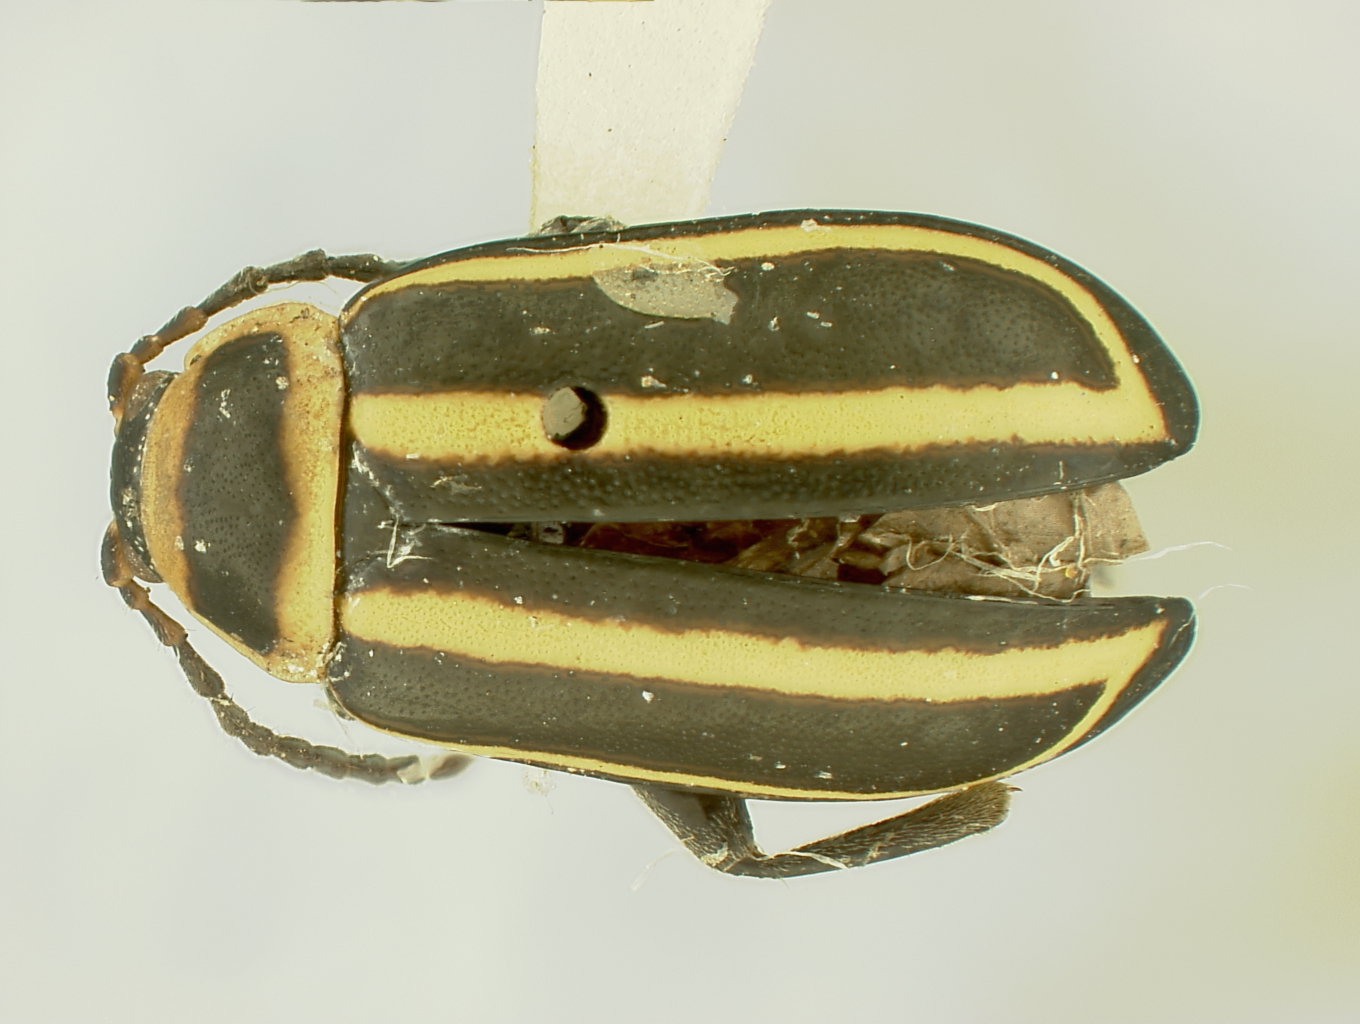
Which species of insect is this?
Disonycha aplicata
